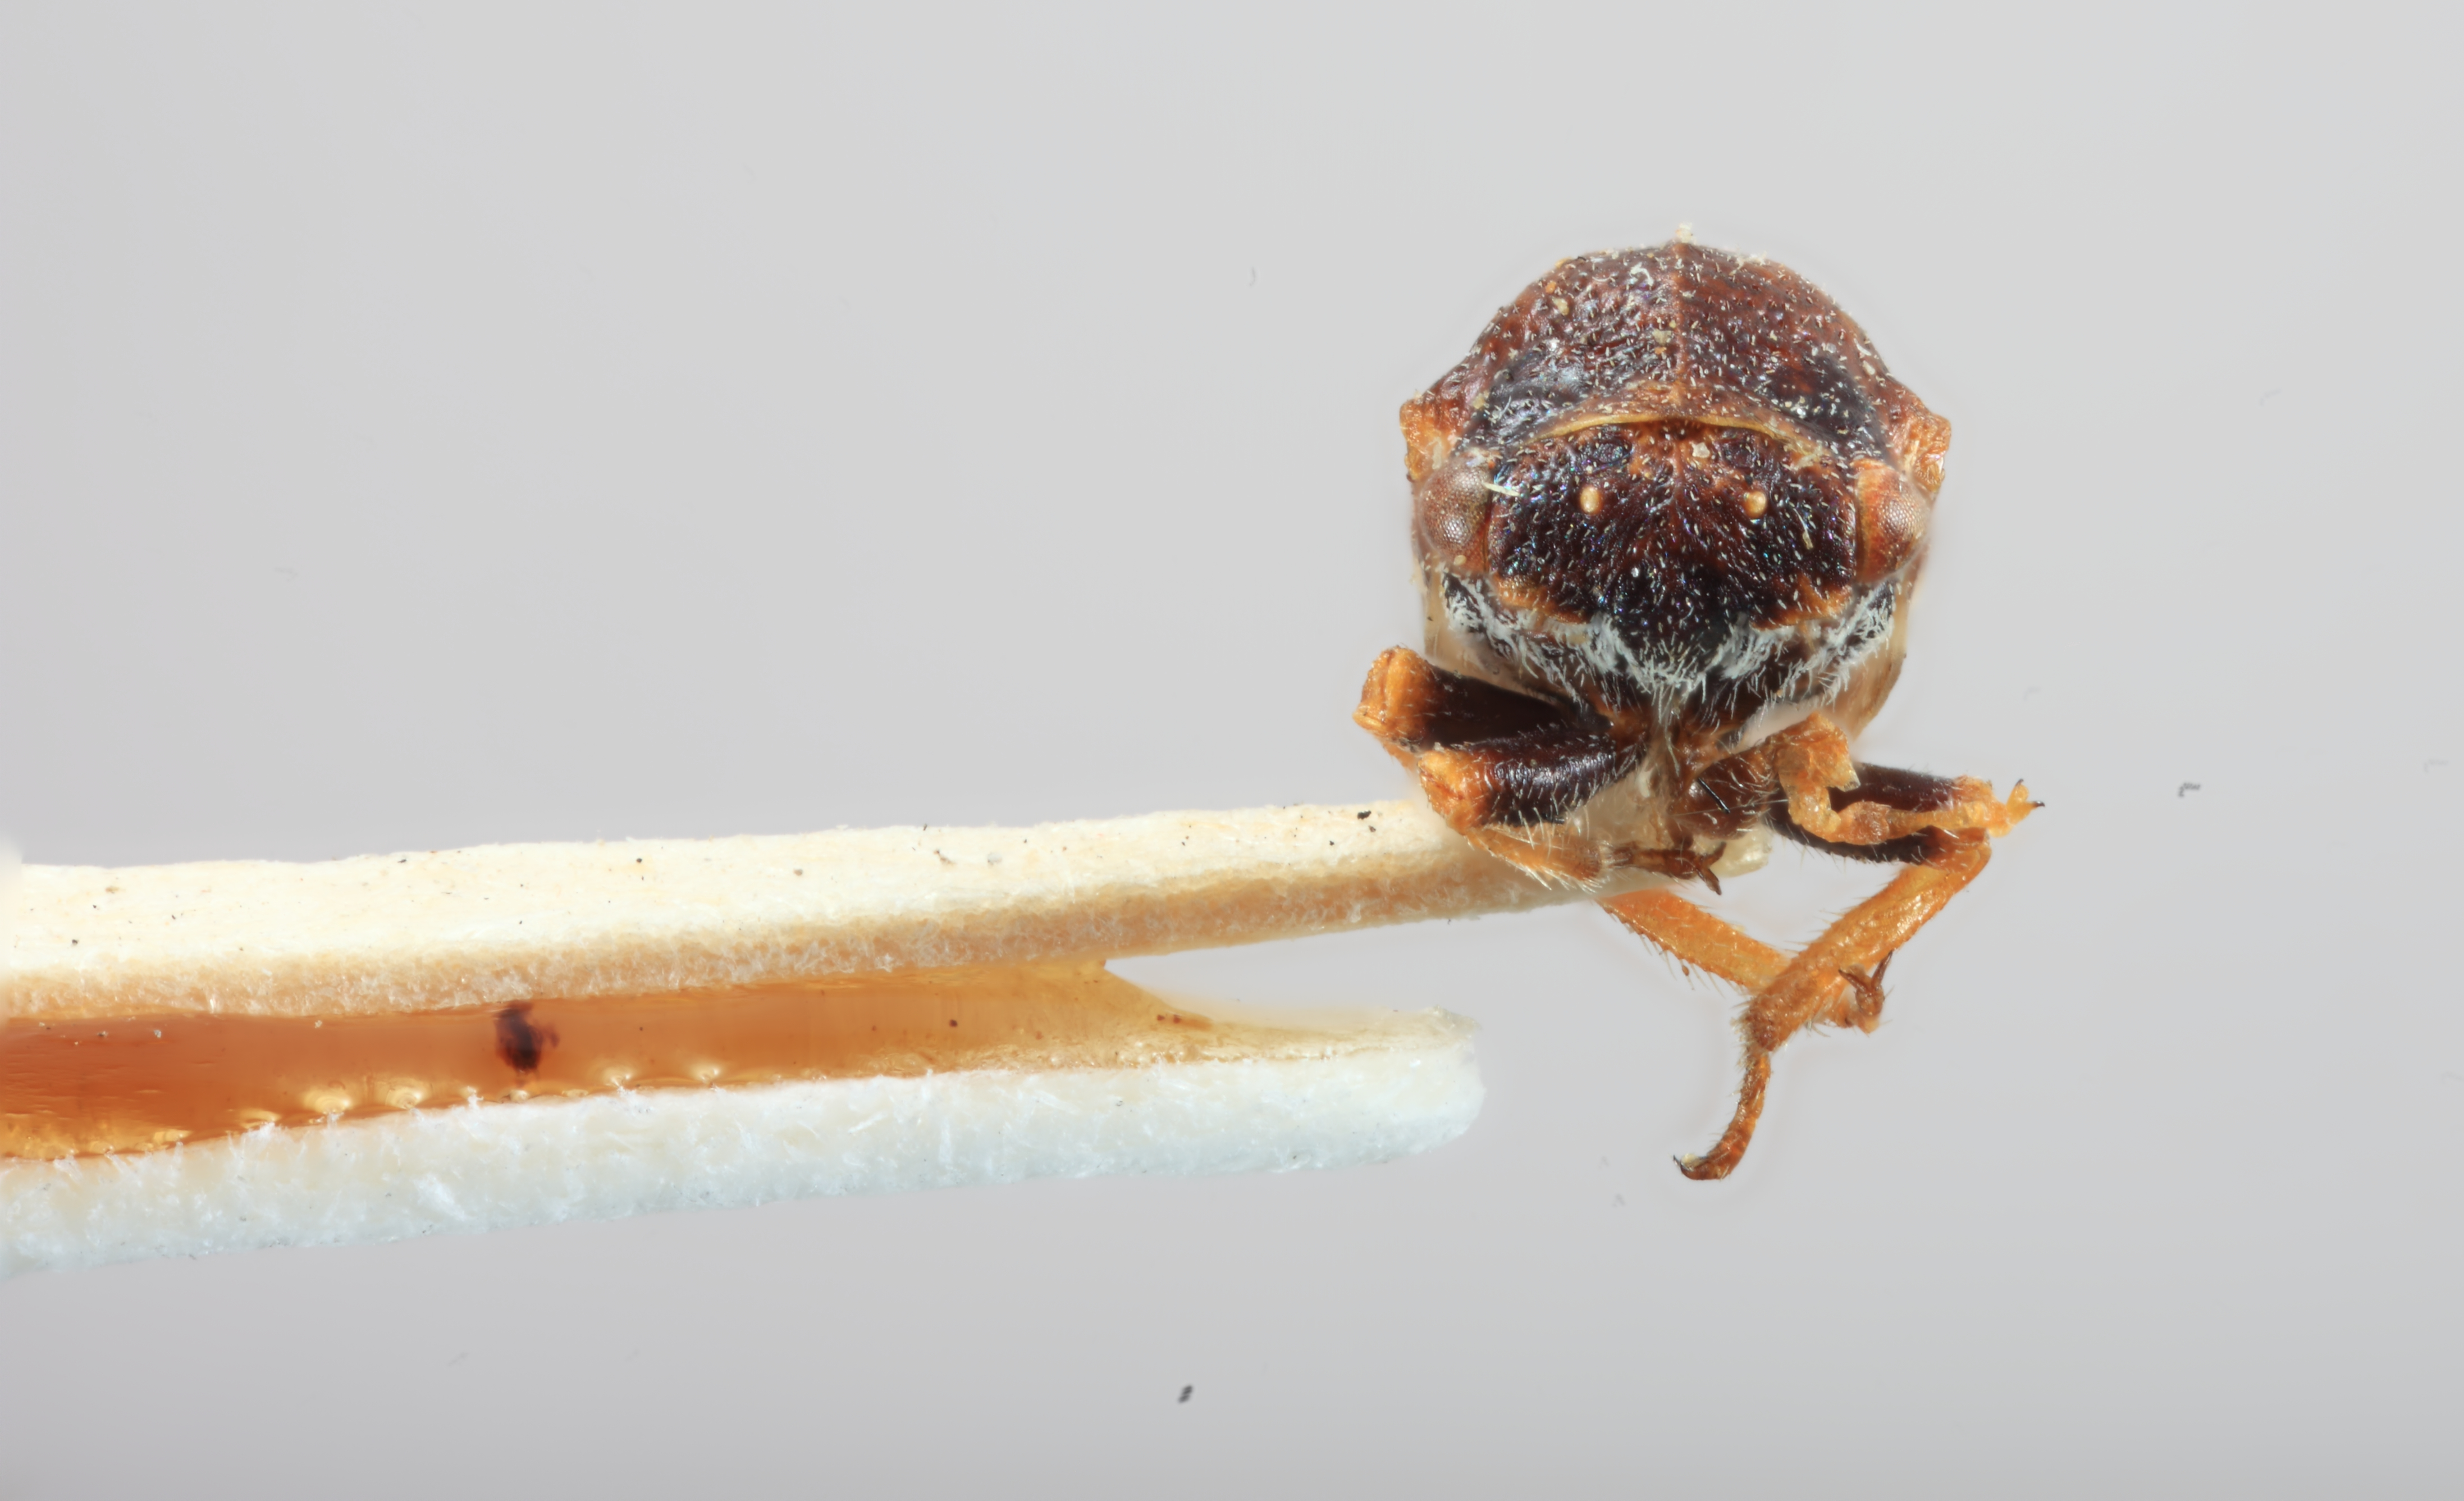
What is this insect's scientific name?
Centrodontus atlas
